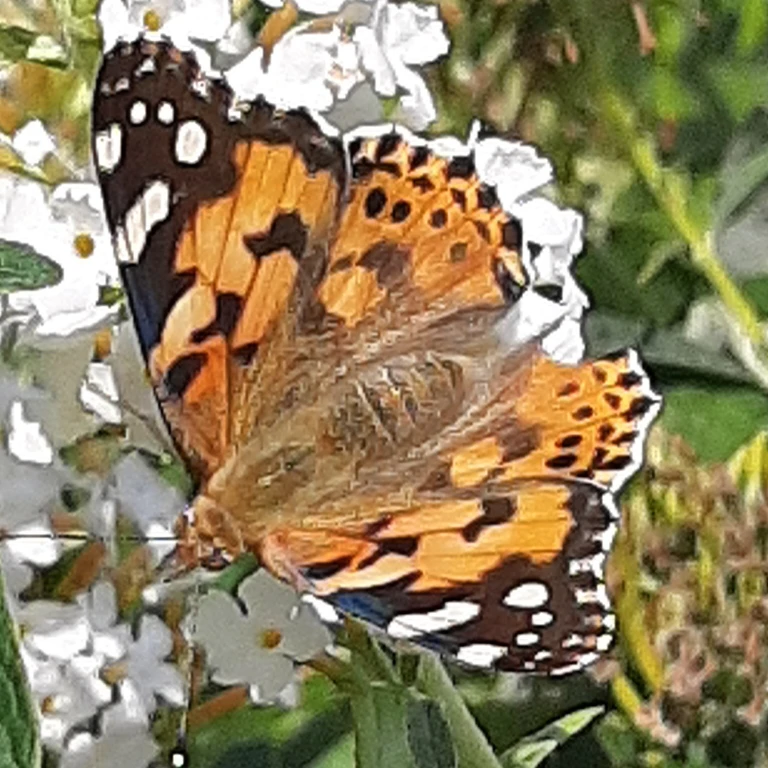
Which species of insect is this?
Vanessa cardui
